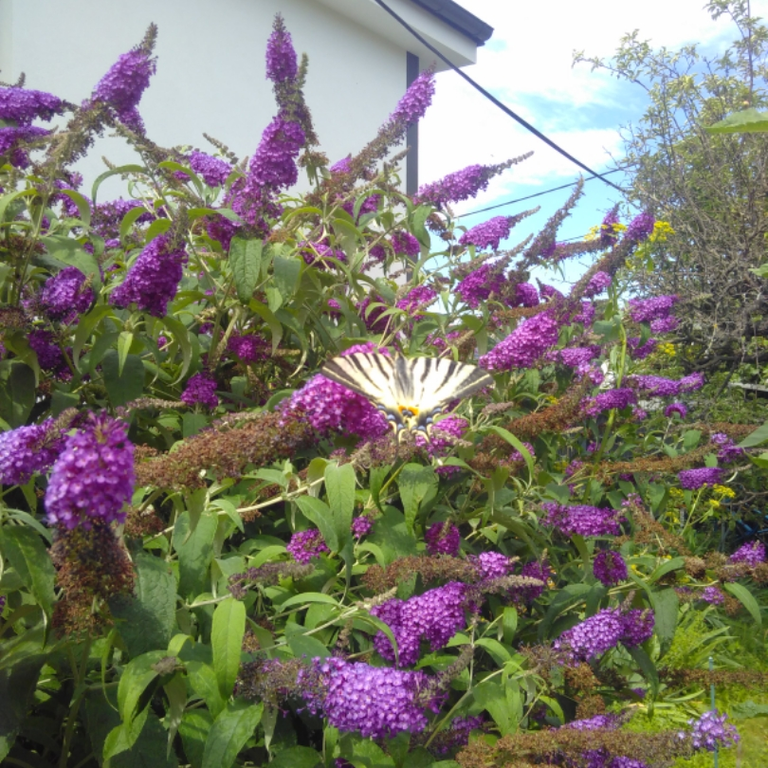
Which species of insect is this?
Iphiclides podalirius
